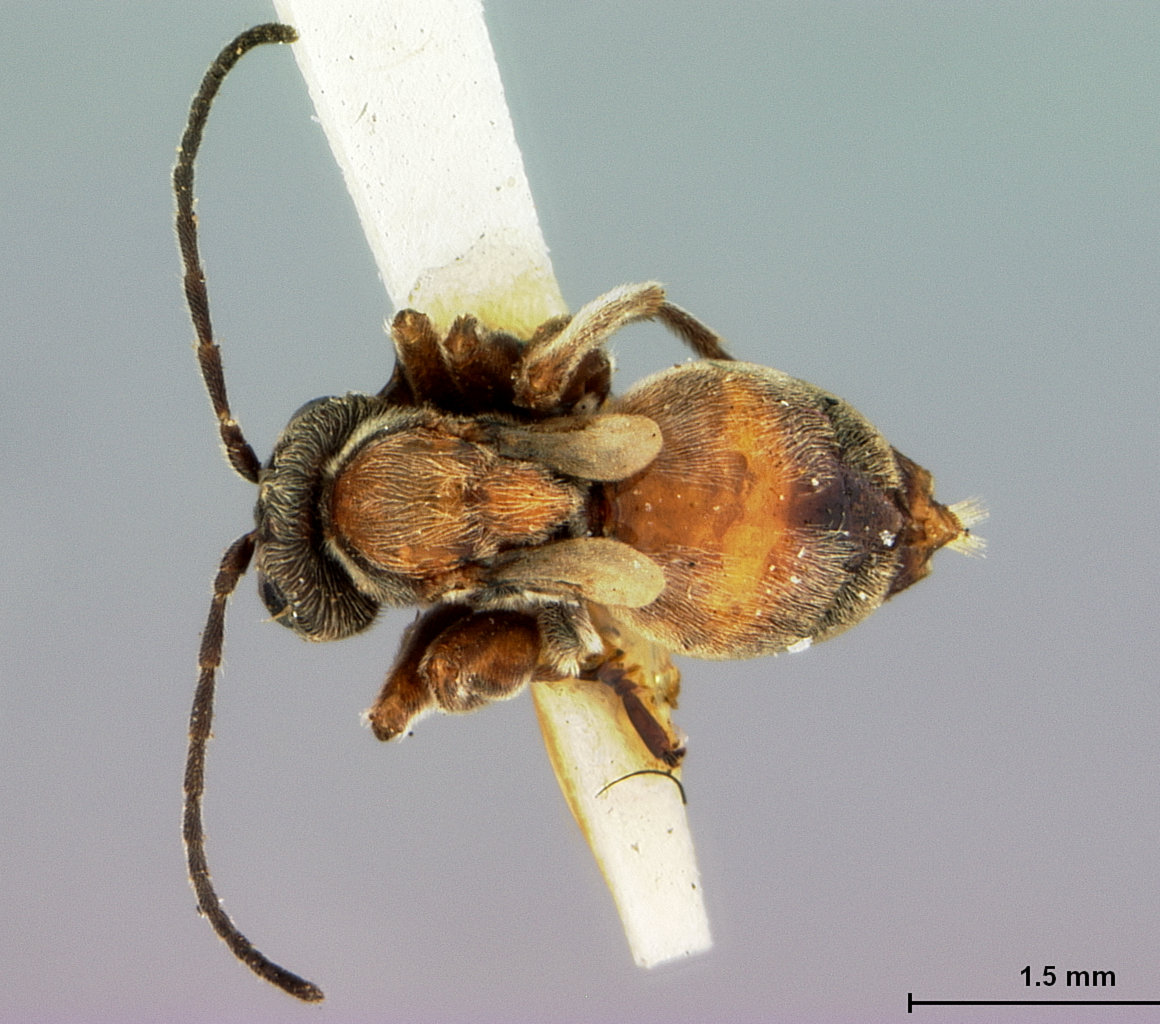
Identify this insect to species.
Acraspis villosus
